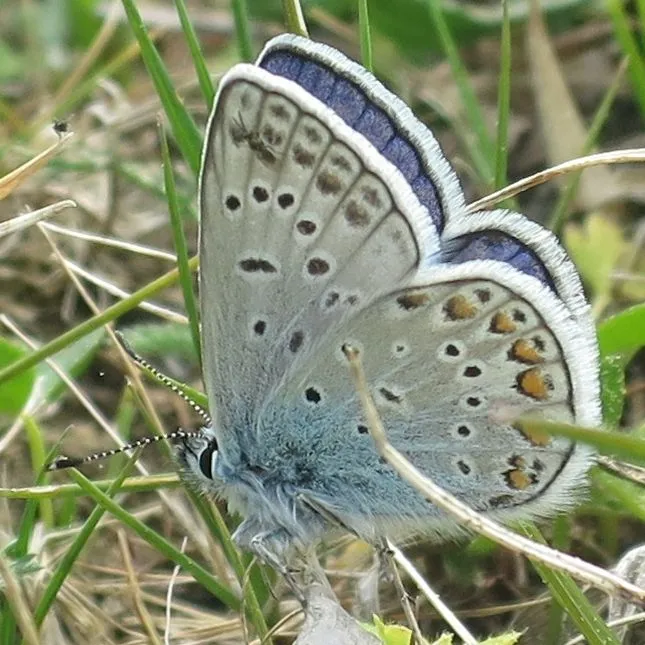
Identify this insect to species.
Polyommatus icarus
